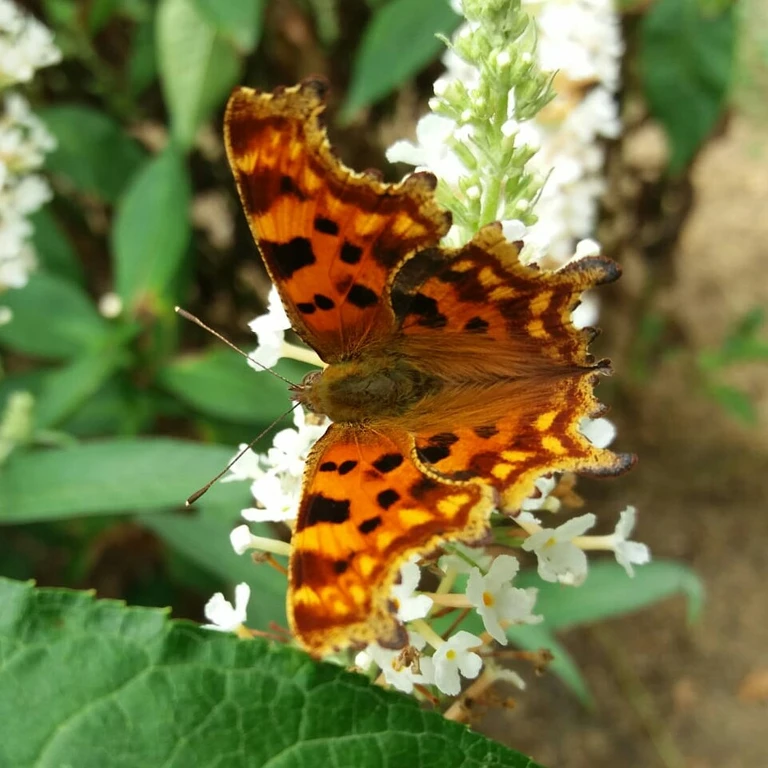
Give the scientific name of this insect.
Polygonia c-album
